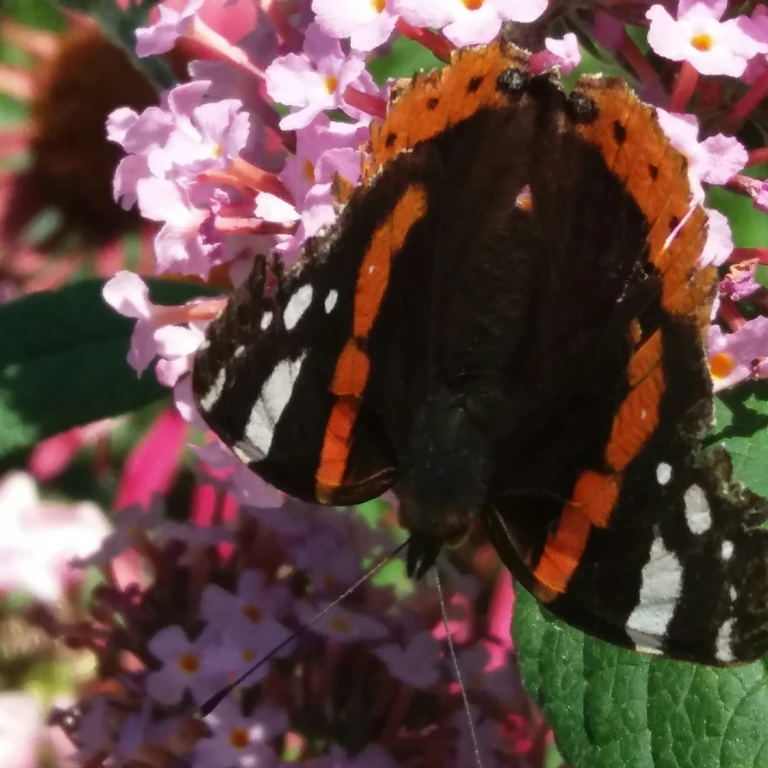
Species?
Vanessa atalanta
